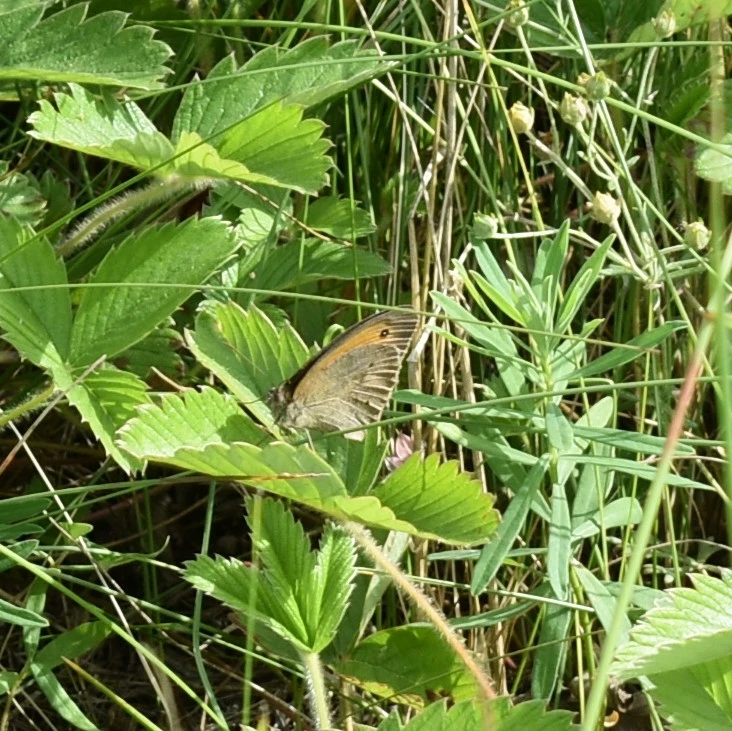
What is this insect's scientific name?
Maniola jurtina
